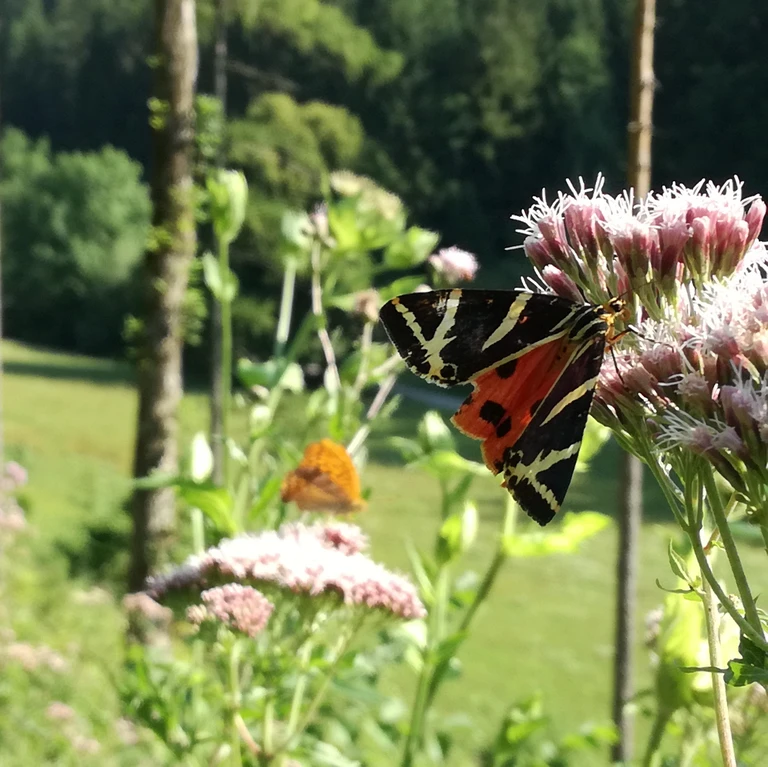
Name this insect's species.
Euplagia quadripunctaria
